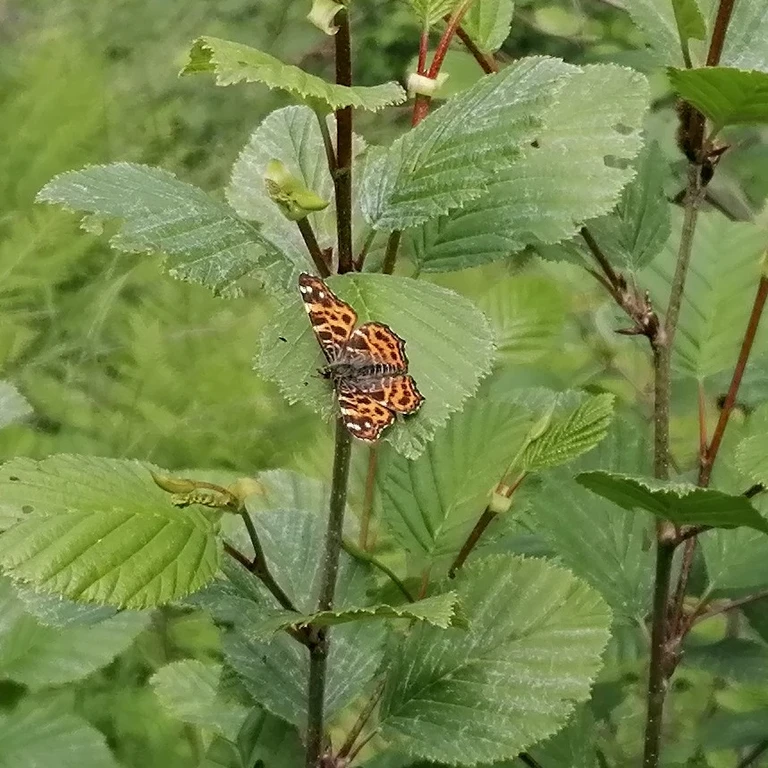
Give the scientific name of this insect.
Araschnia levana
